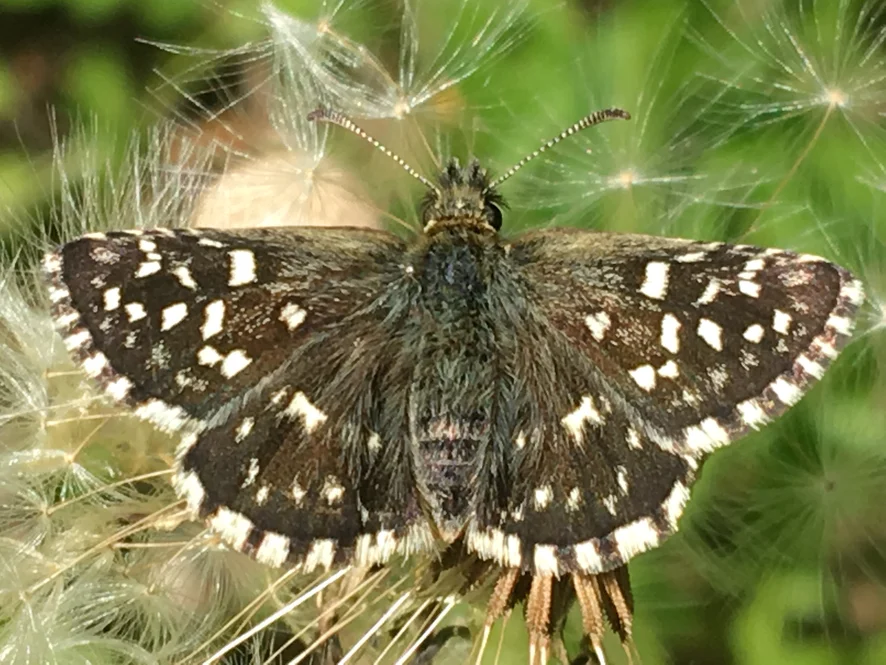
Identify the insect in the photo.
Pyrgus malvae
